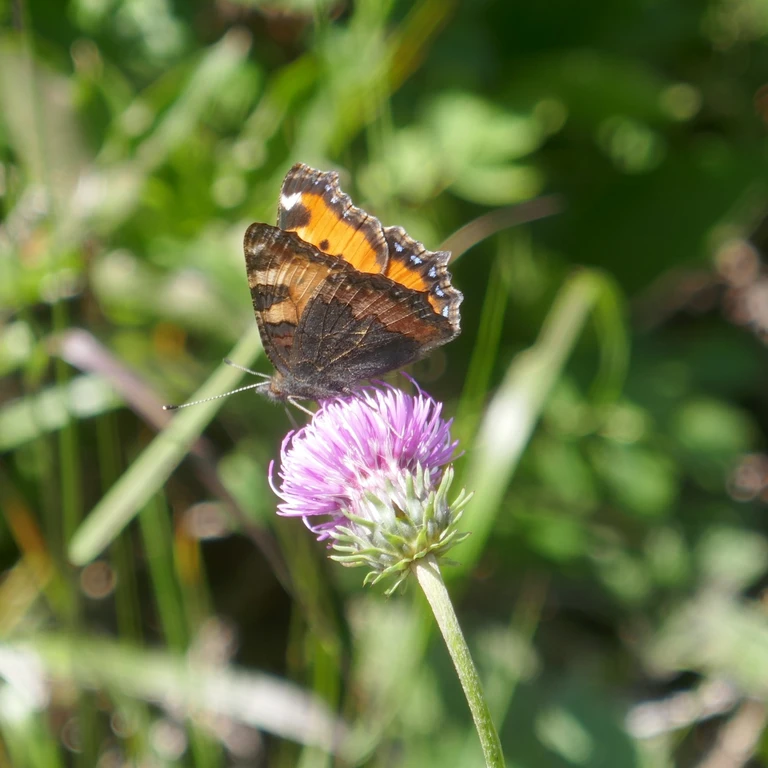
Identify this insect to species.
Aglais urticae
